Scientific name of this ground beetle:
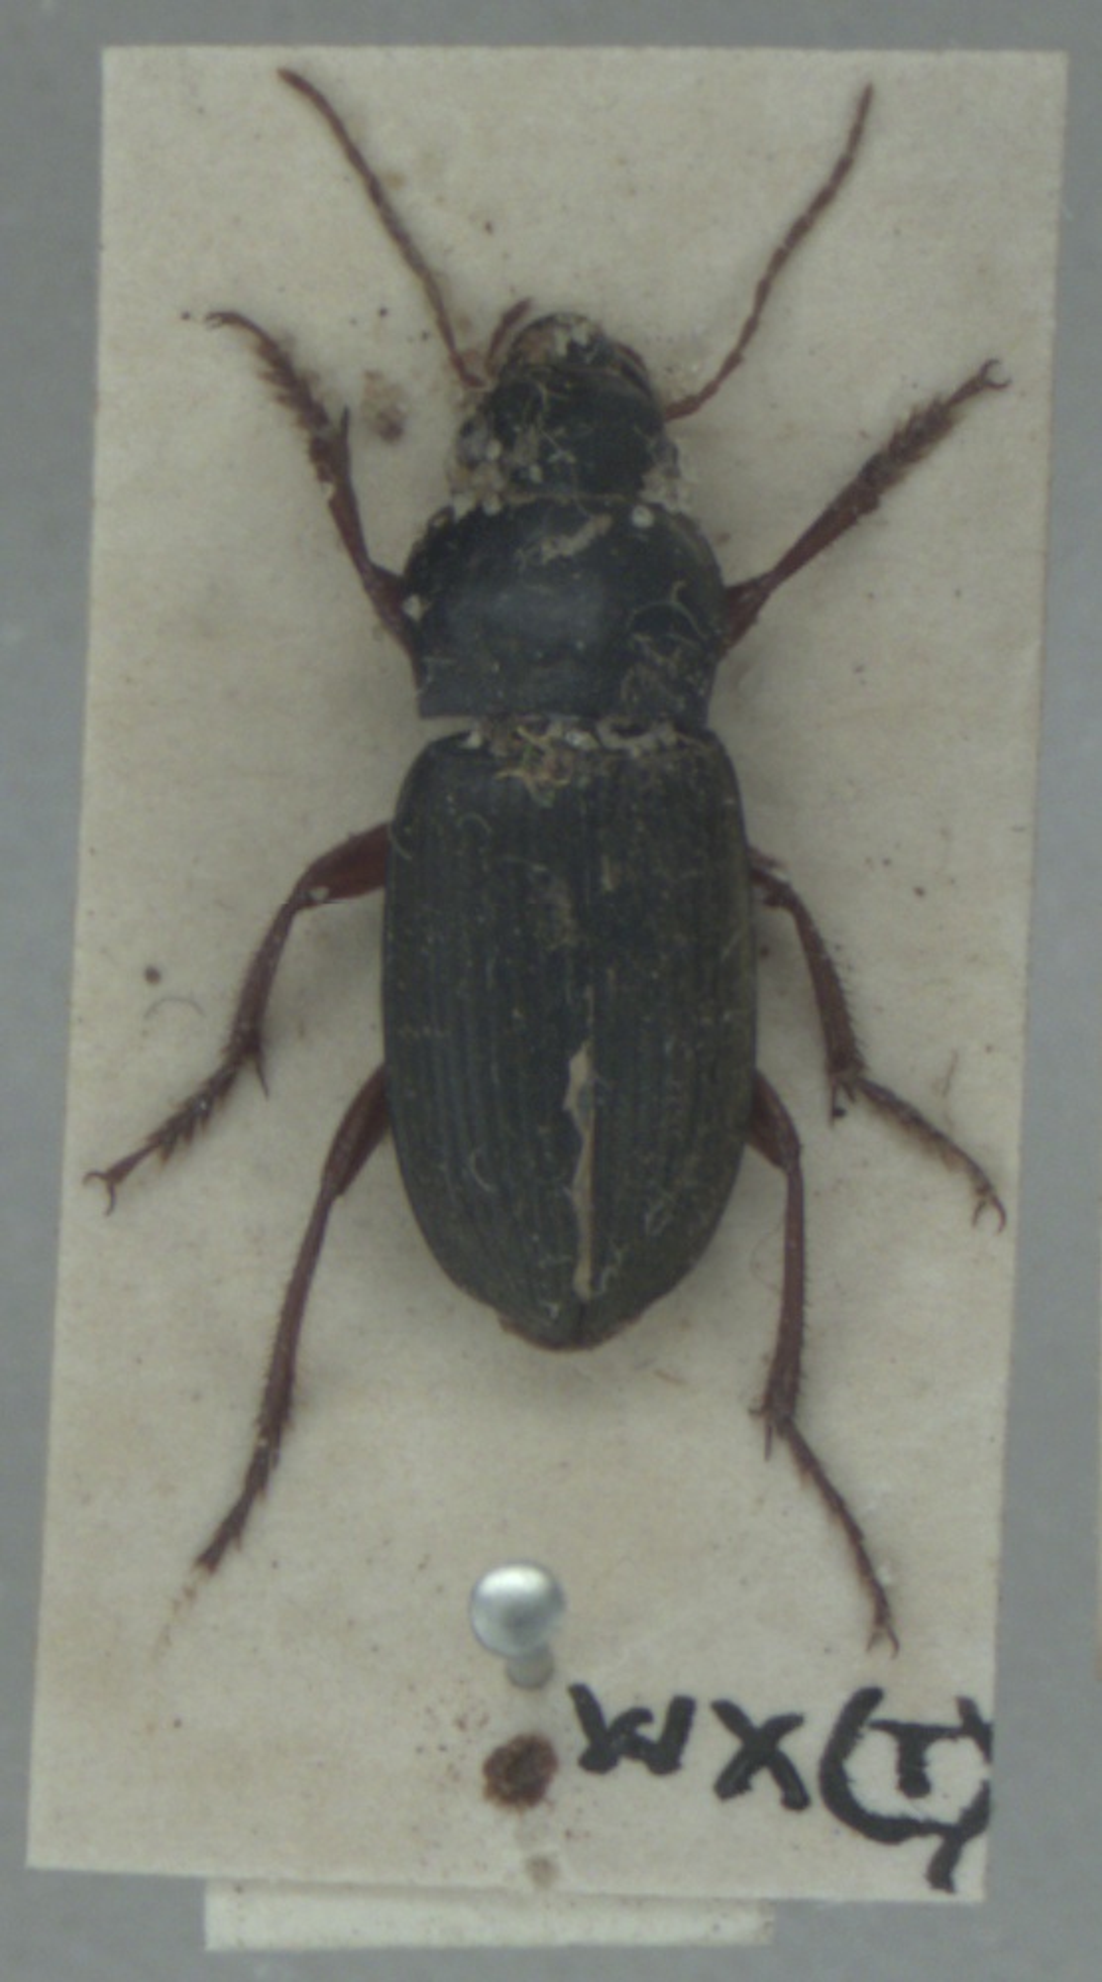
Harpalus rufipes
